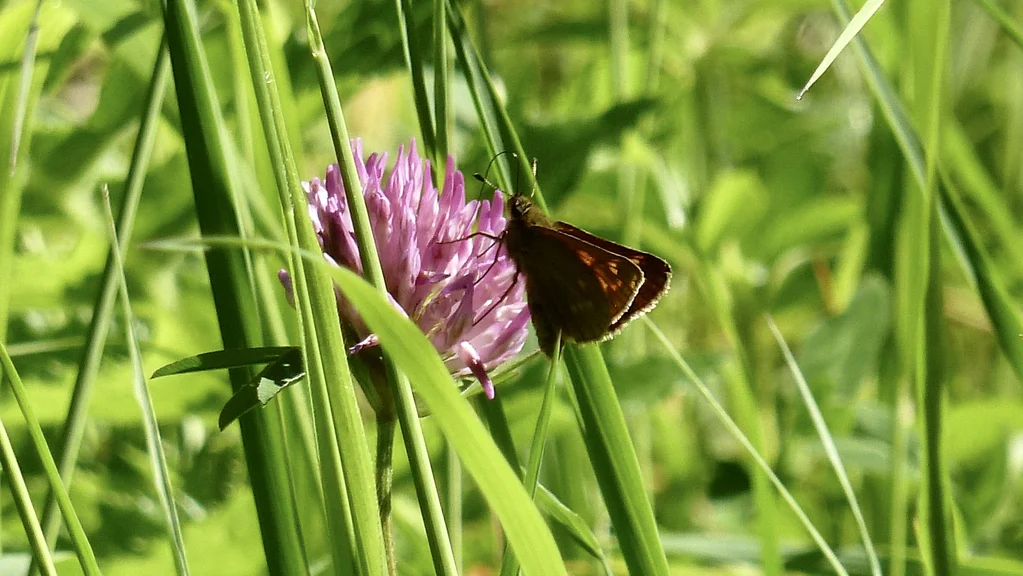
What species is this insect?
Ochlodes sylvanus (also Ochlodes venata)
